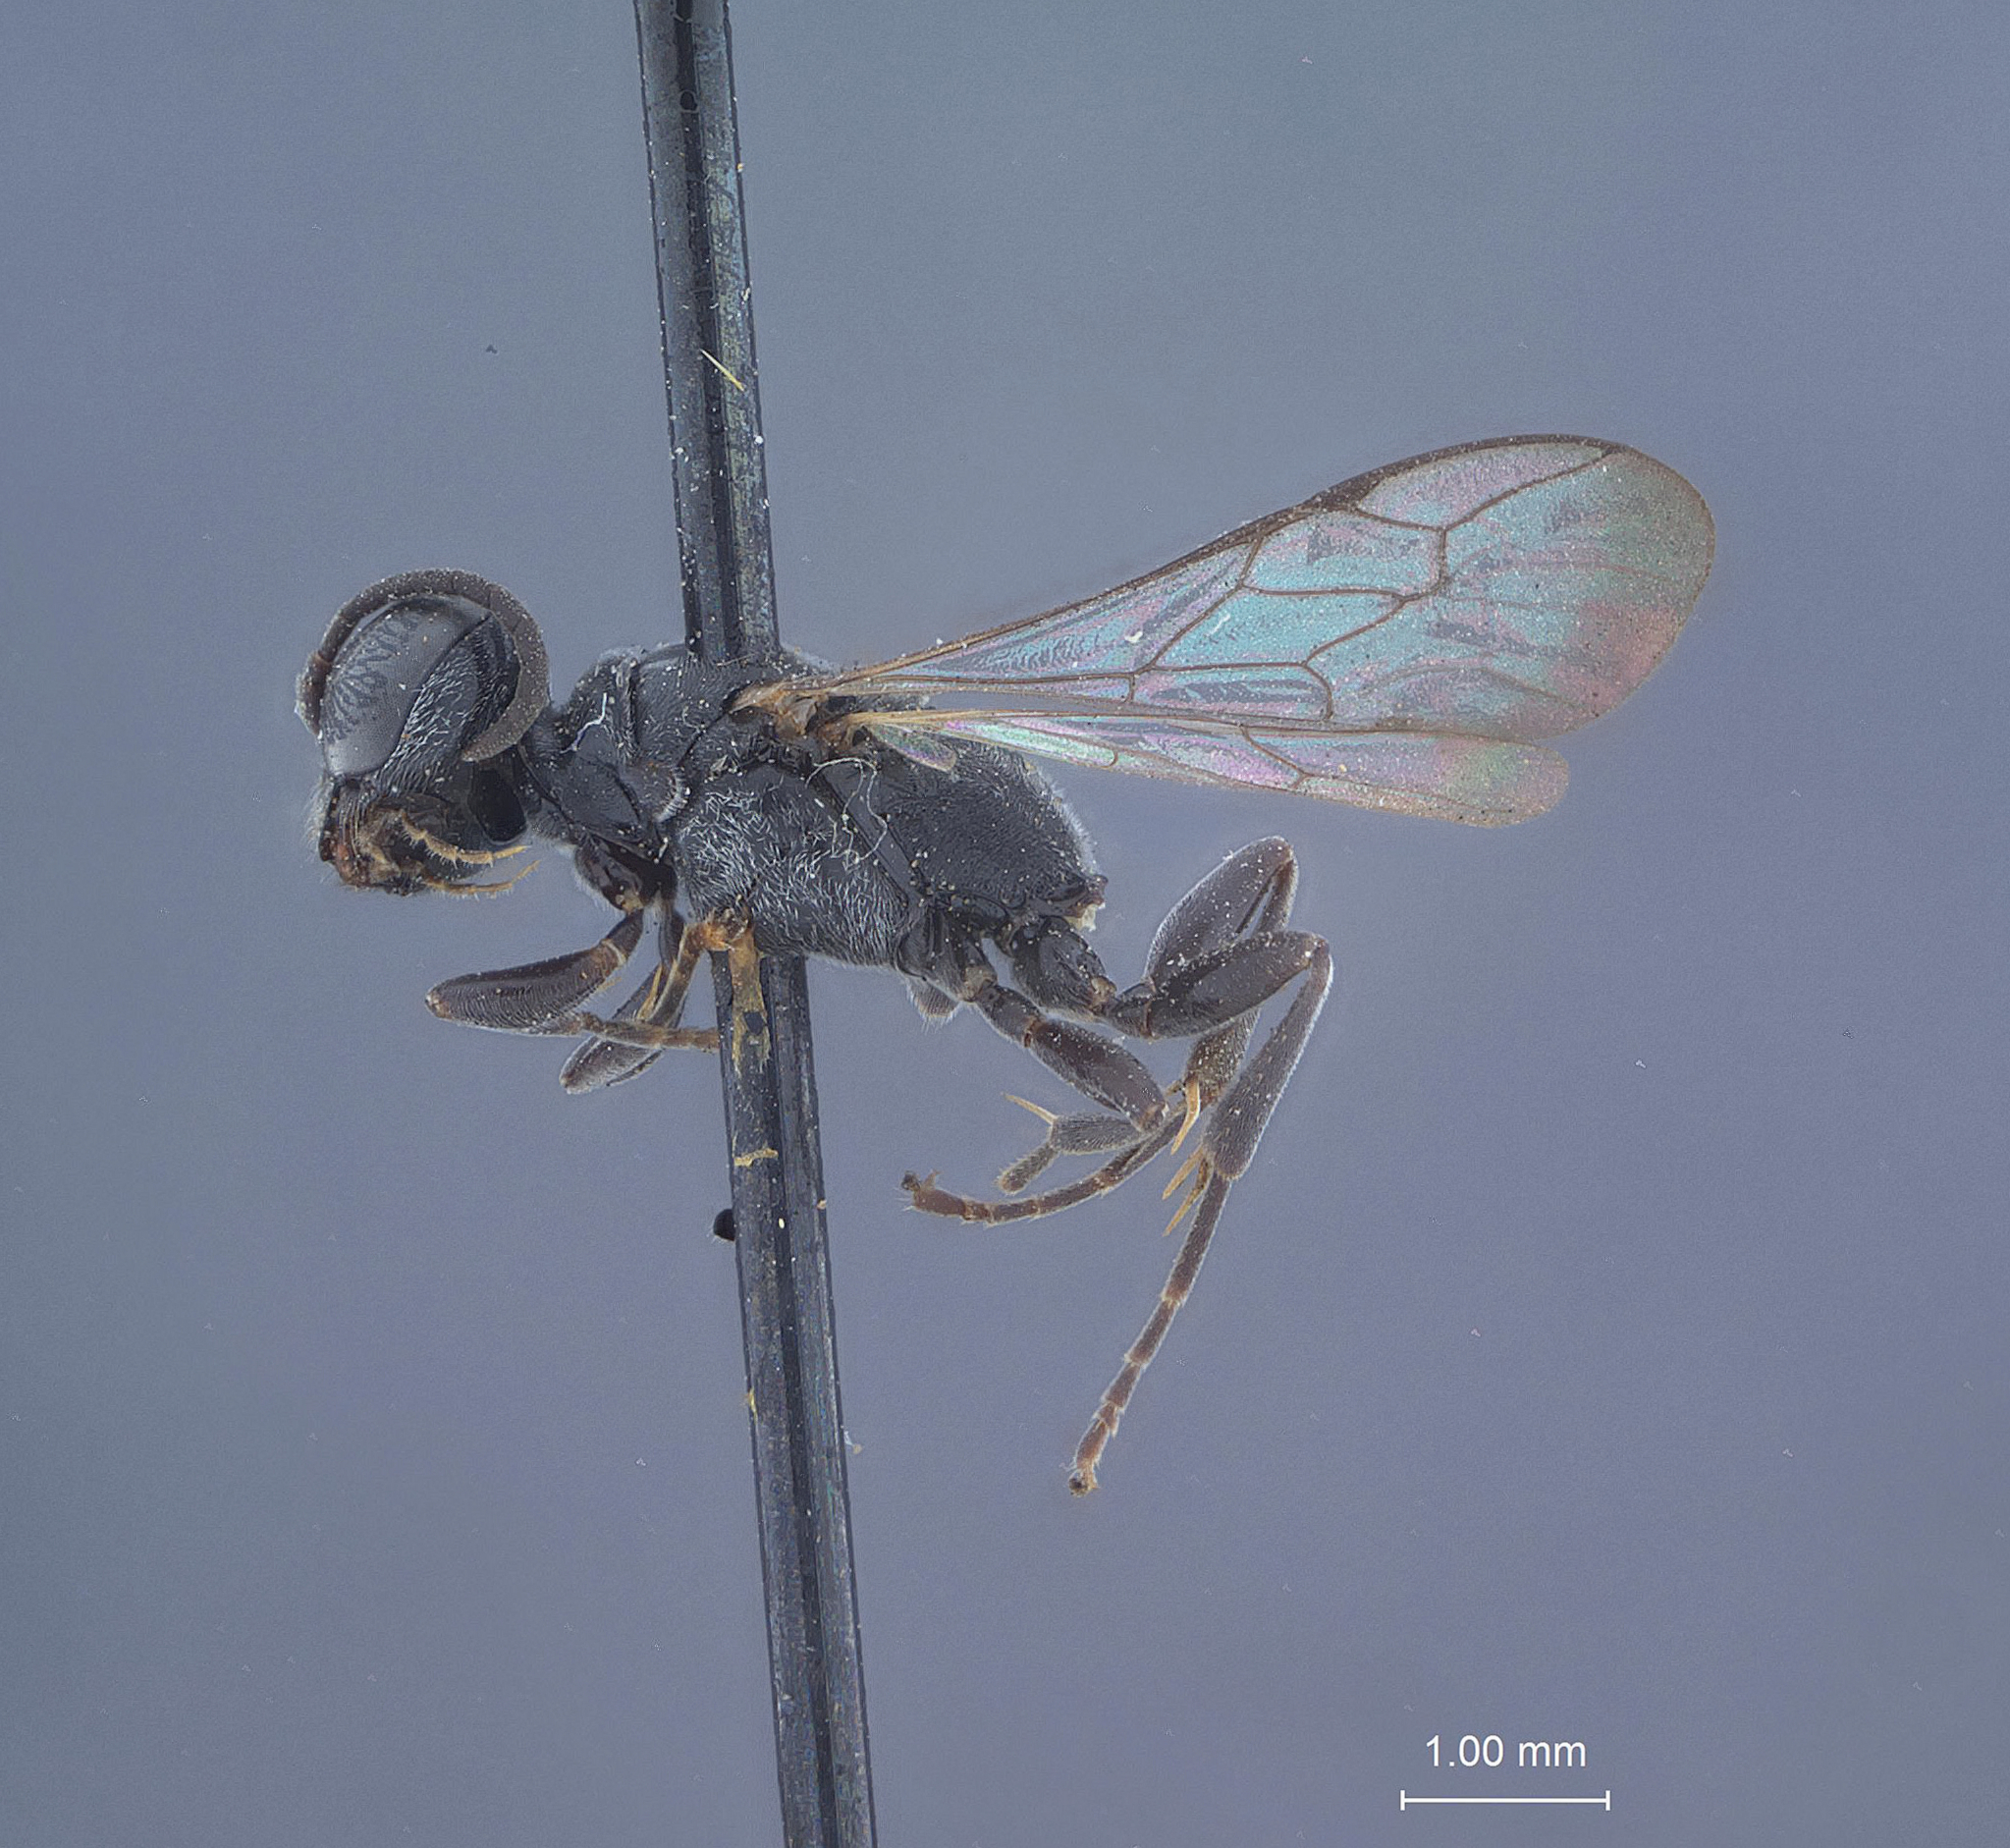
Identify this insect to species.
Trypoxylon plesium
